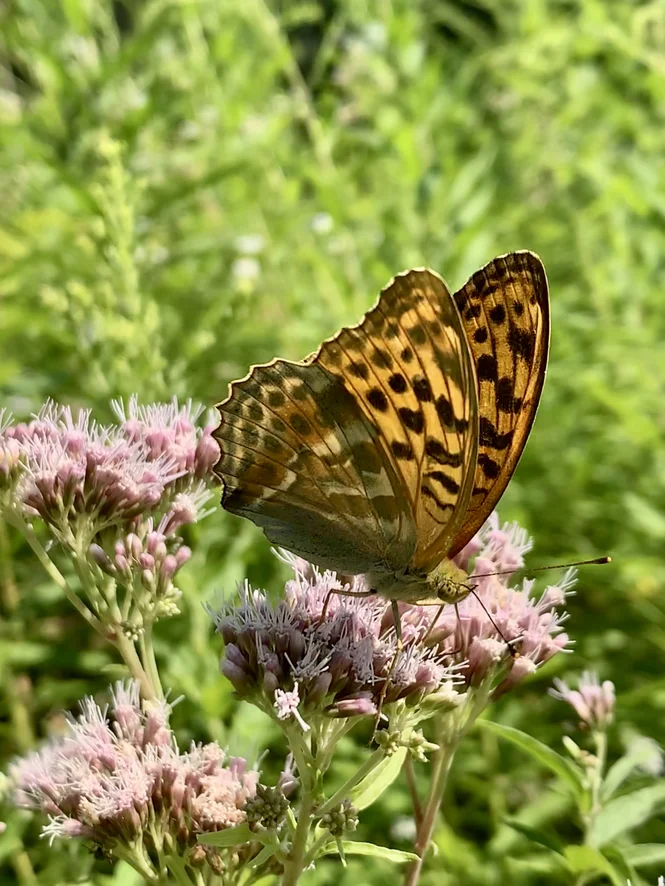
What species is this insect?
Argynnis paphia
